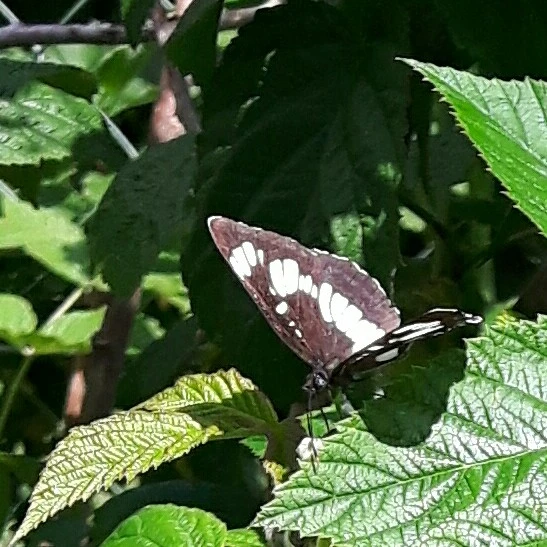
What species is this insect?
Neptis rivularis
